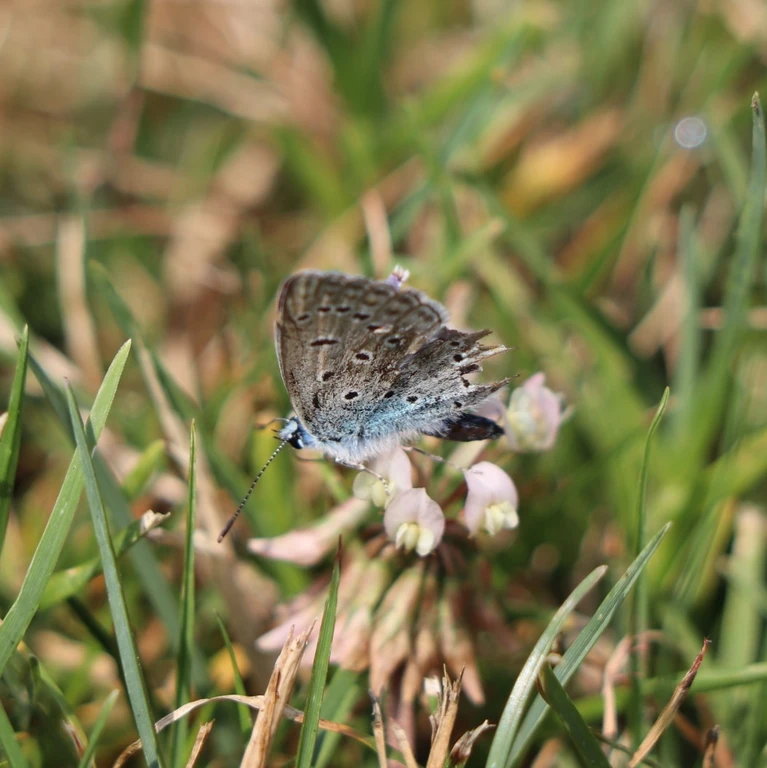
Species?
Polyommatus icarus
